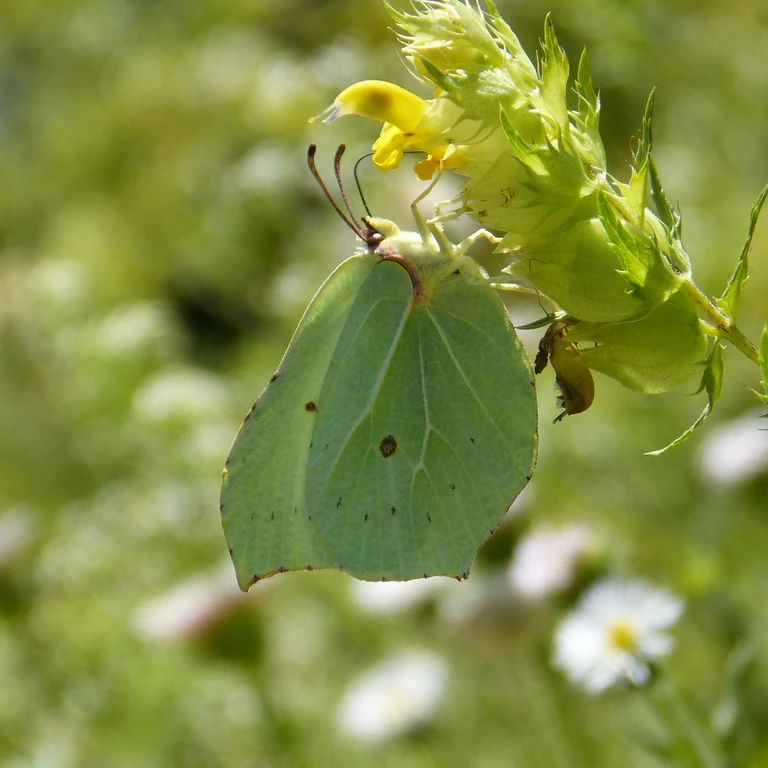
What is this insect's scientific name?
Gonepteryx rhamni
